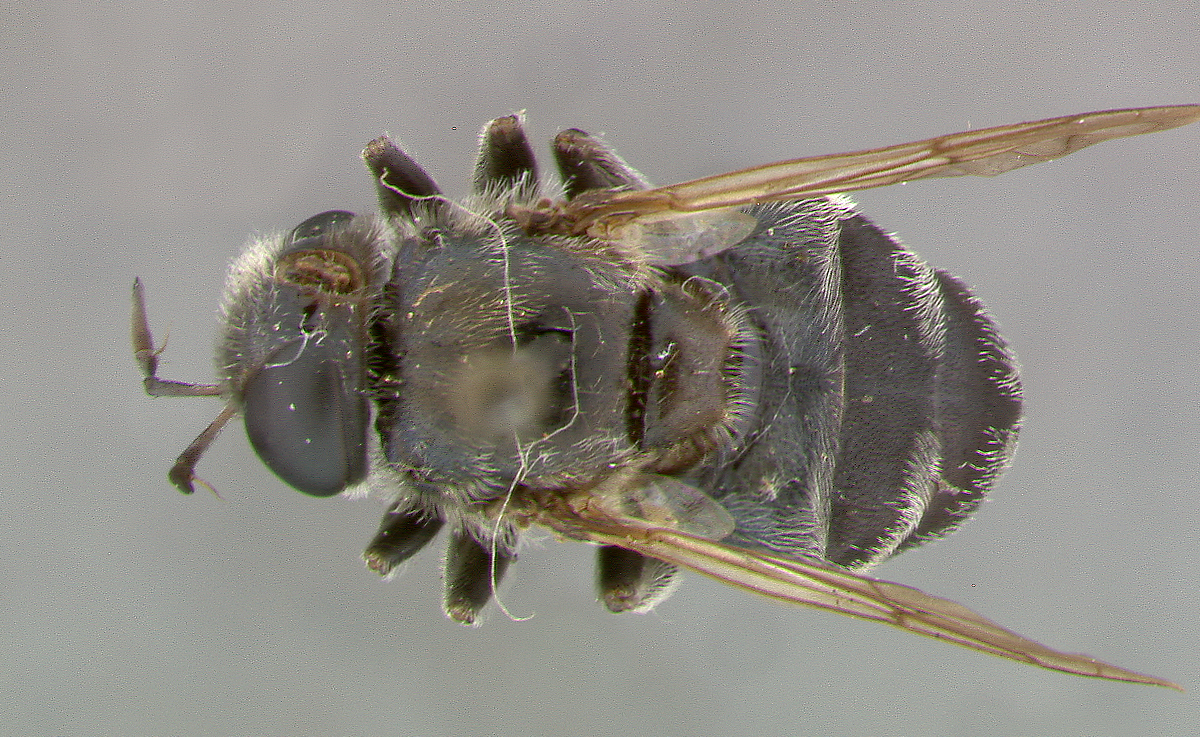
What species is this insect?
Microdon champlaini
